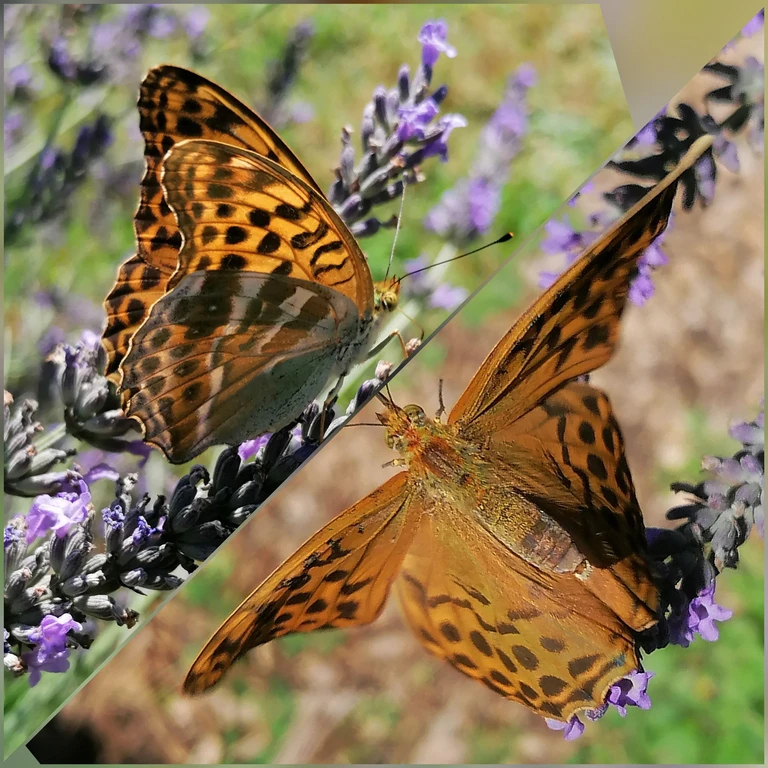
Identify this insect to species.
Argynnis paphia
